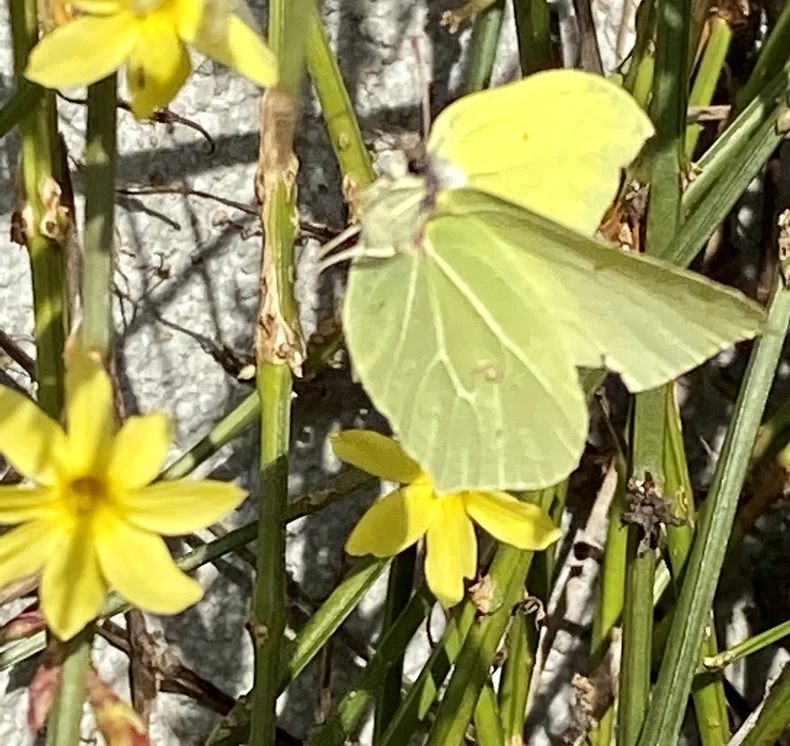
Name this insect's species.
Gonepteryx rhamni
